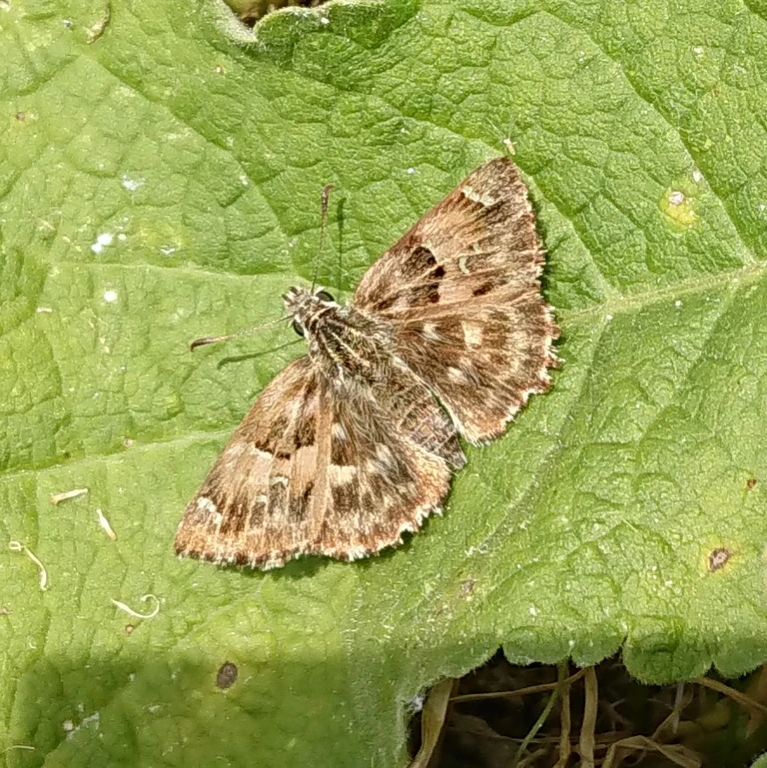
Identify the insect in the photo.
Carcharodus alceae
